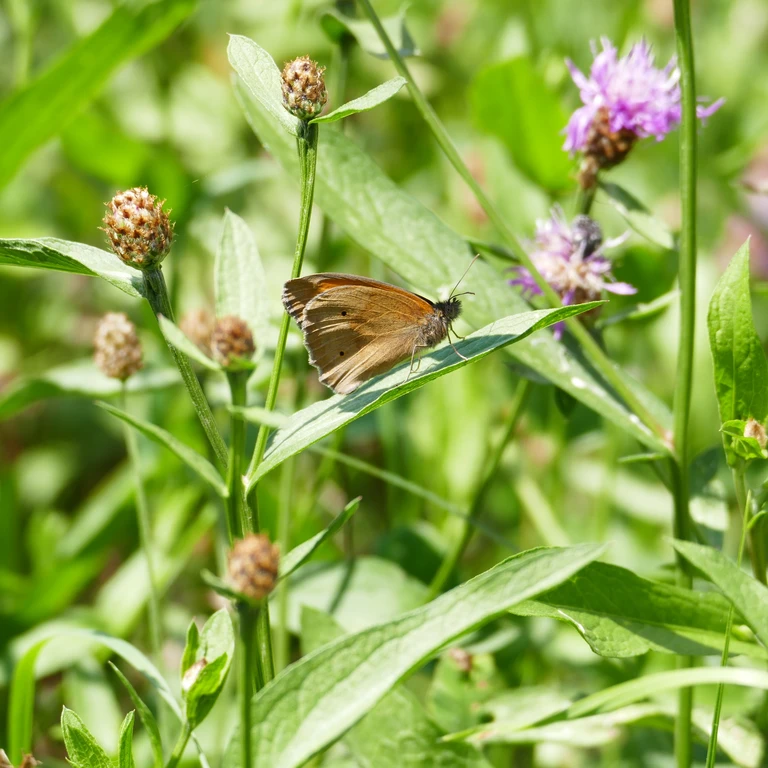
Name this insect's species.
Maniola jurtina
